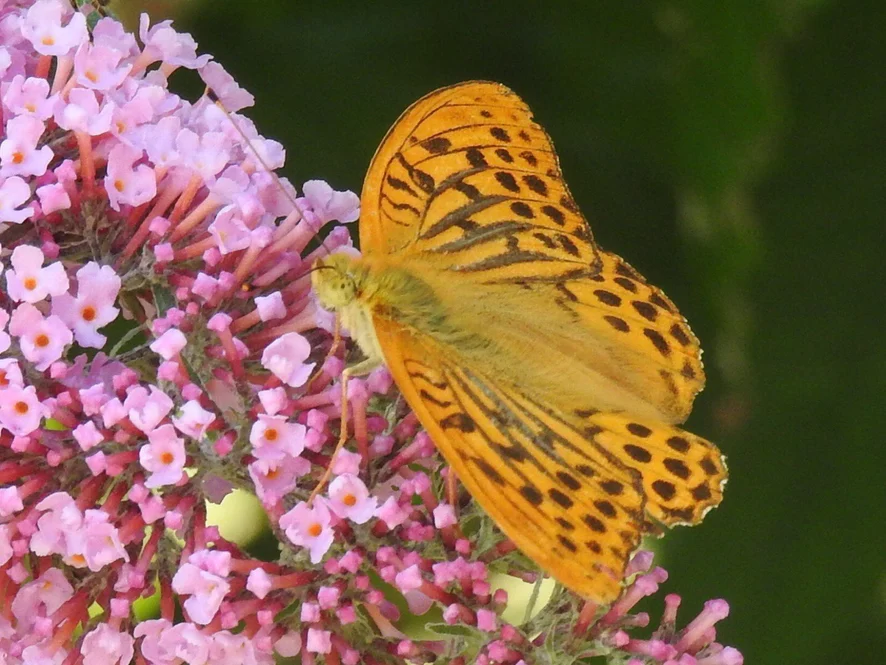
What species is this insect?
Argynnis paphia
